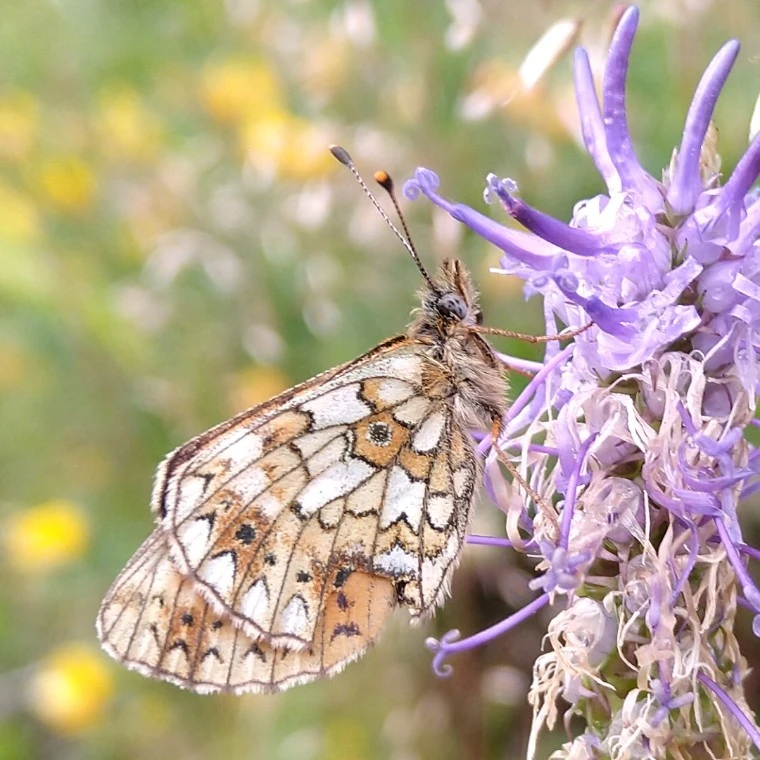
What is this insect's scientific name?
Boloria selene
